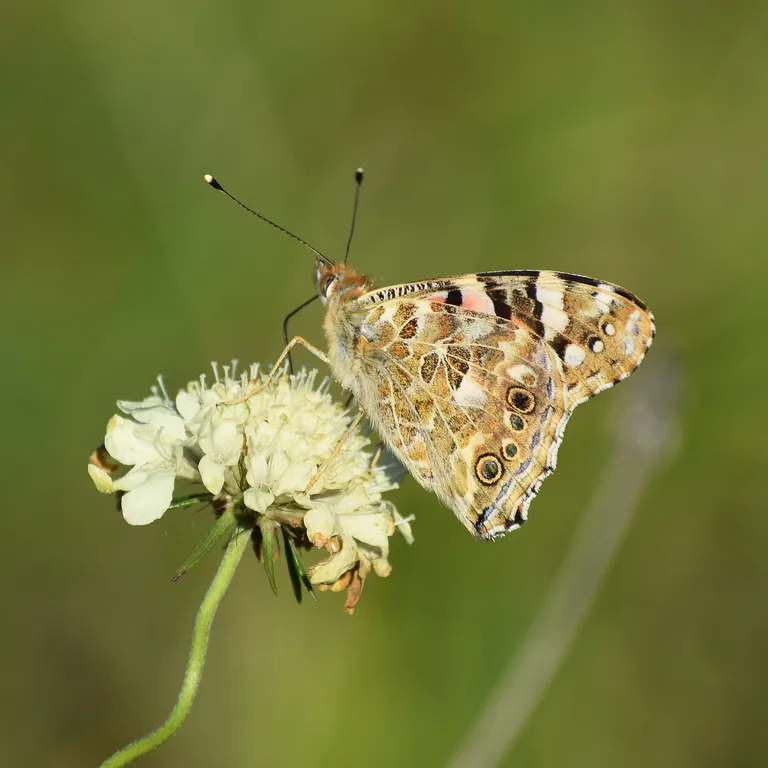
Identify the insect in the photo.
Vanessa cardui
